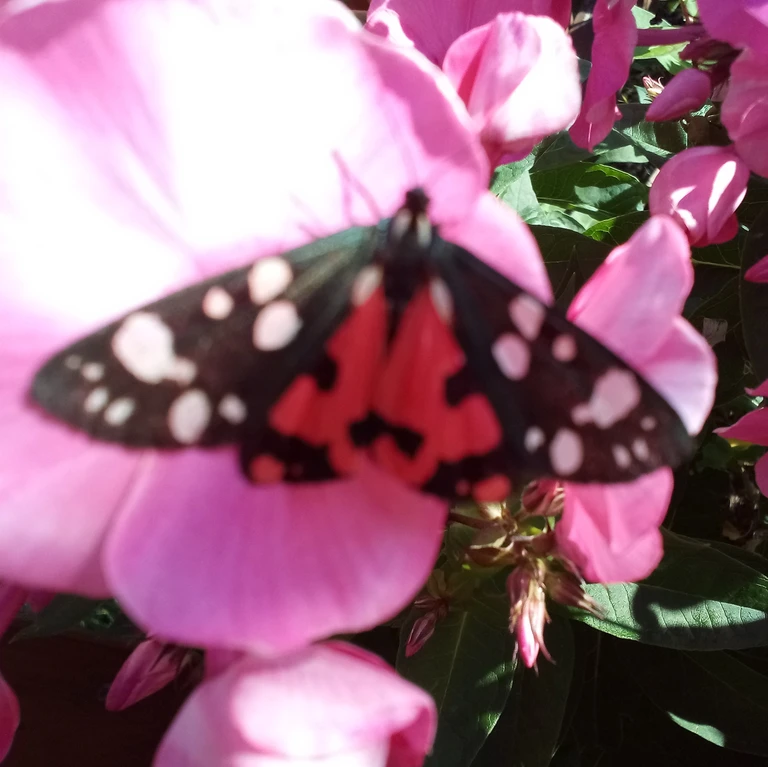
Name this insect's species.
Callimorpha dominula
